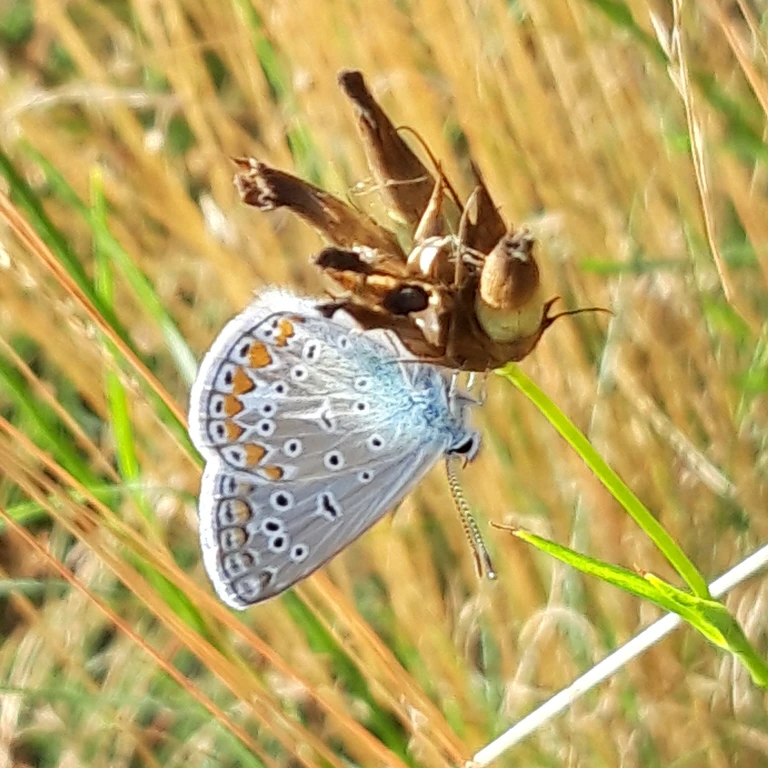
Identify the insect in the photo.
Polyommatus icarus
